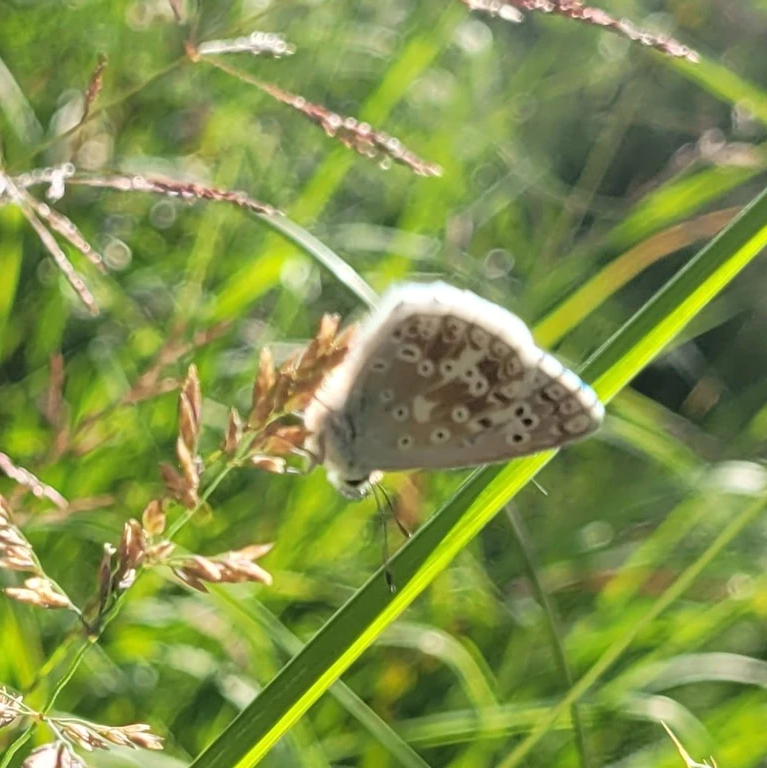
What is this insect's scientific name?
Lysandra coridon
